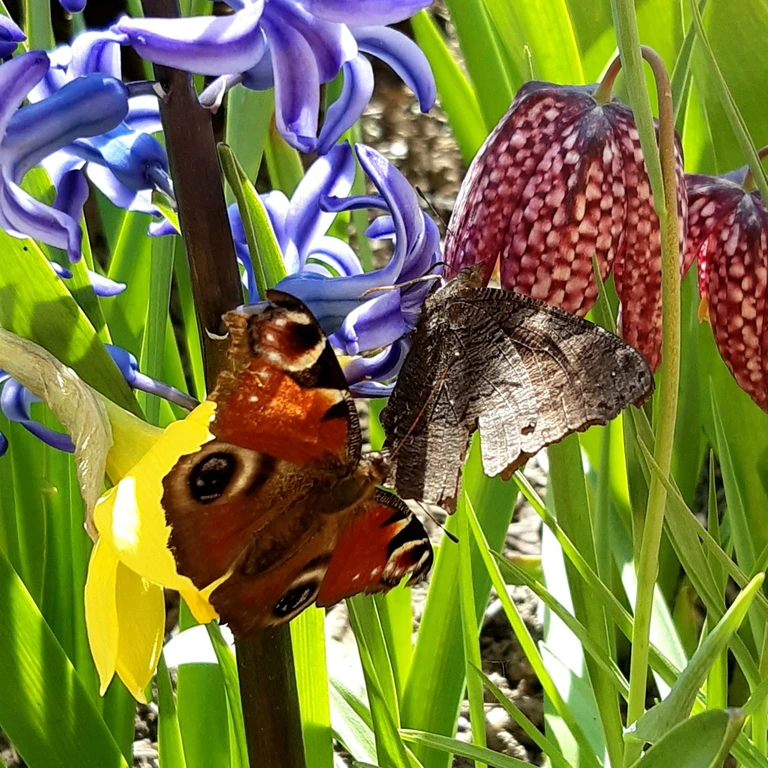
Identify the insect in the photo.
Aglais io
